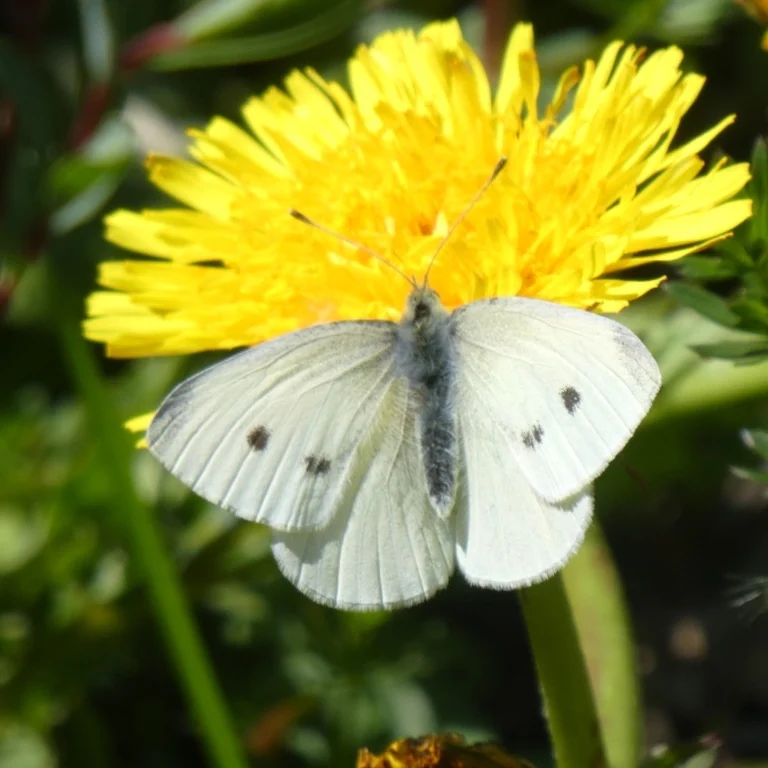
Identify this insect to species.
Pieris rapae
